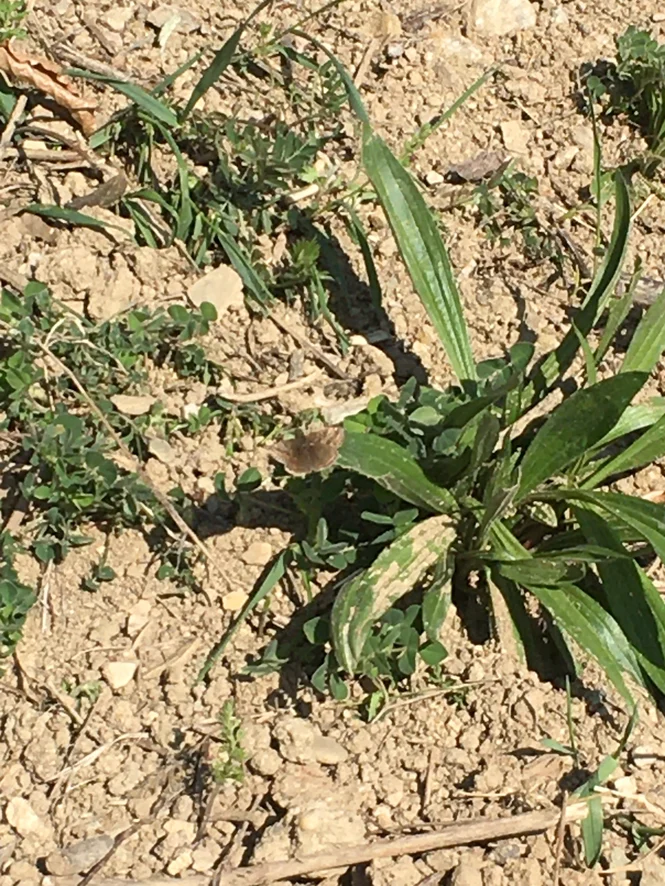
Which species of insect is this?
Erynnis tages
